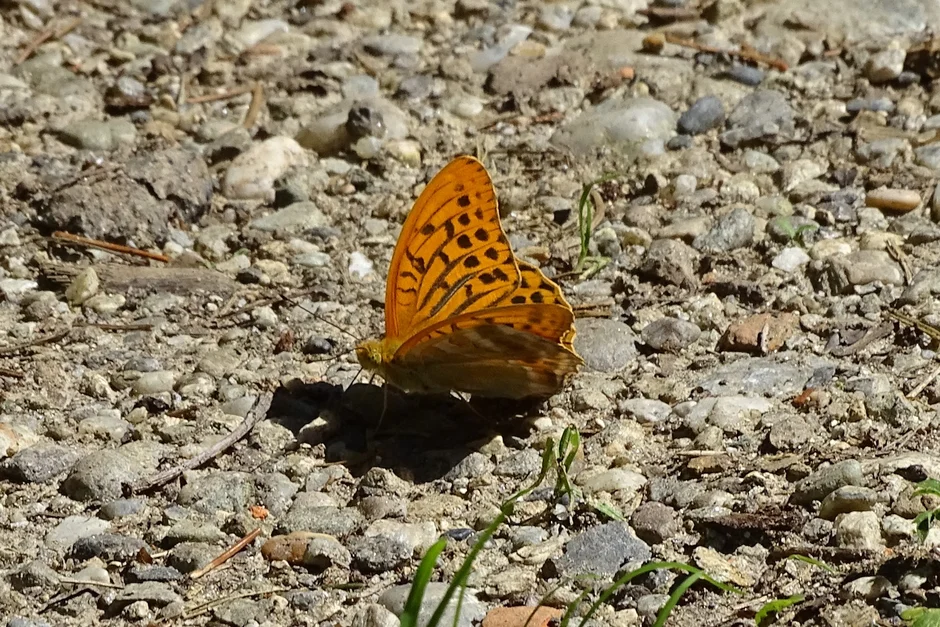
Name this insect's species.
Argynnis paphia
